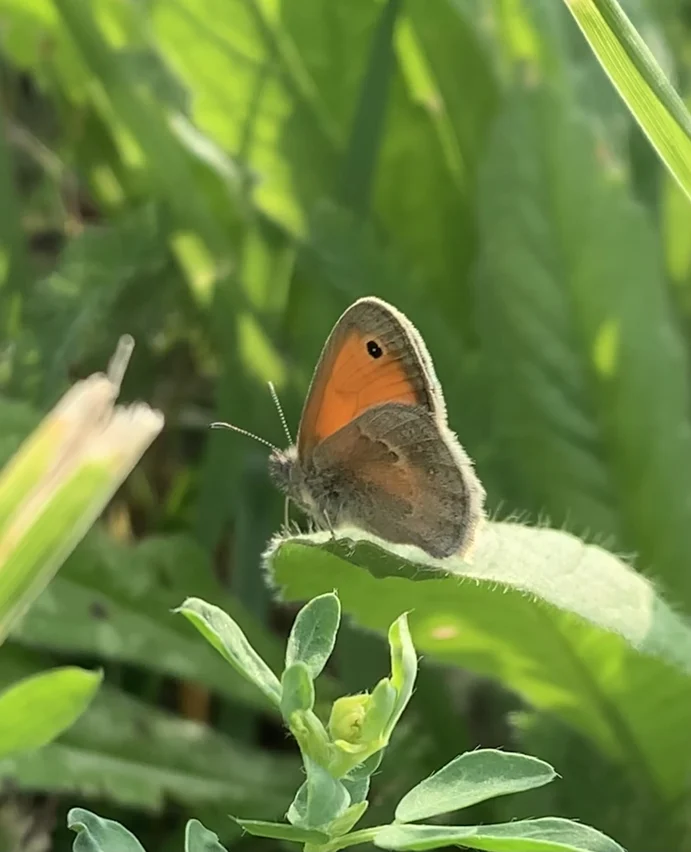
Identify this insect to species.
Coenonympha pamphilus
